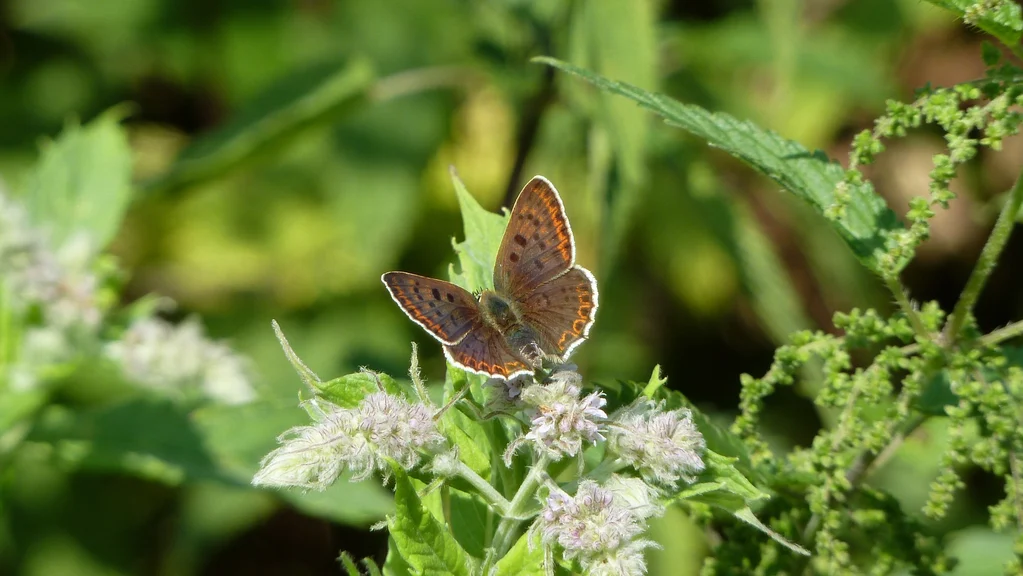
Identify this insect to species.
Lycaena tityrus (also Loweia tityrus)
